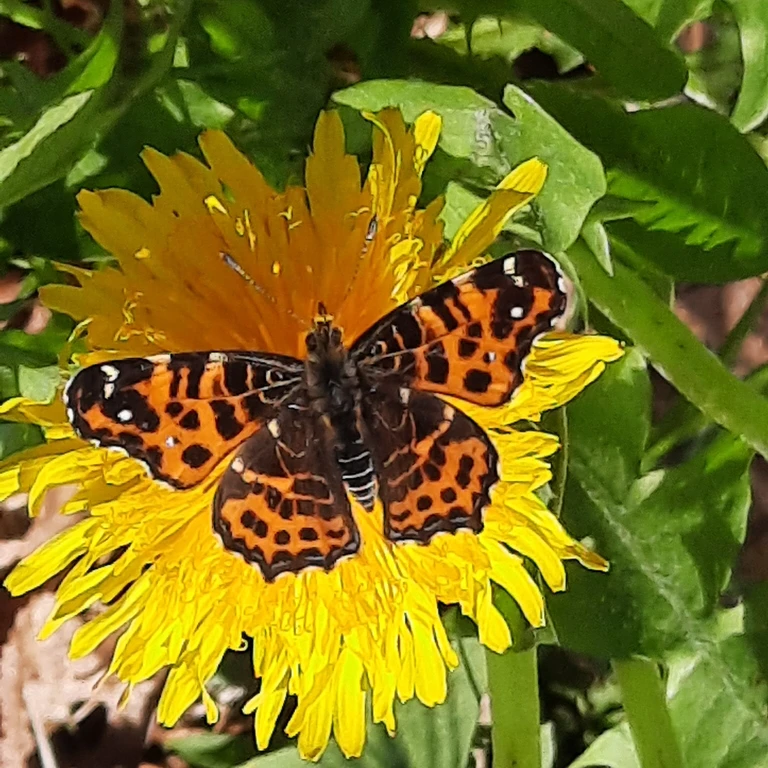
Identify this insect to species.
Araschnia levana
